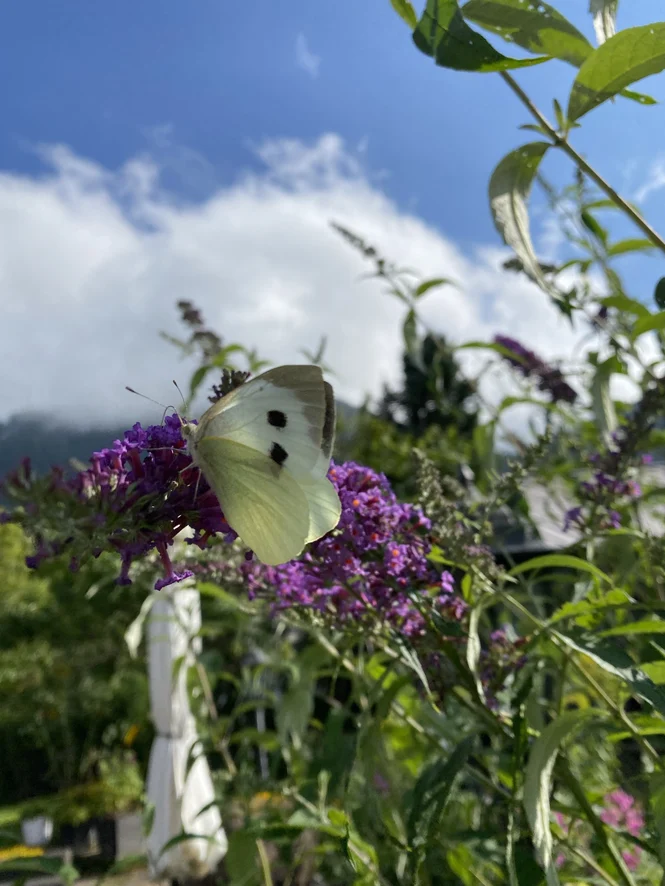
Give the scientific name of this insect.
Pieris brassicae
